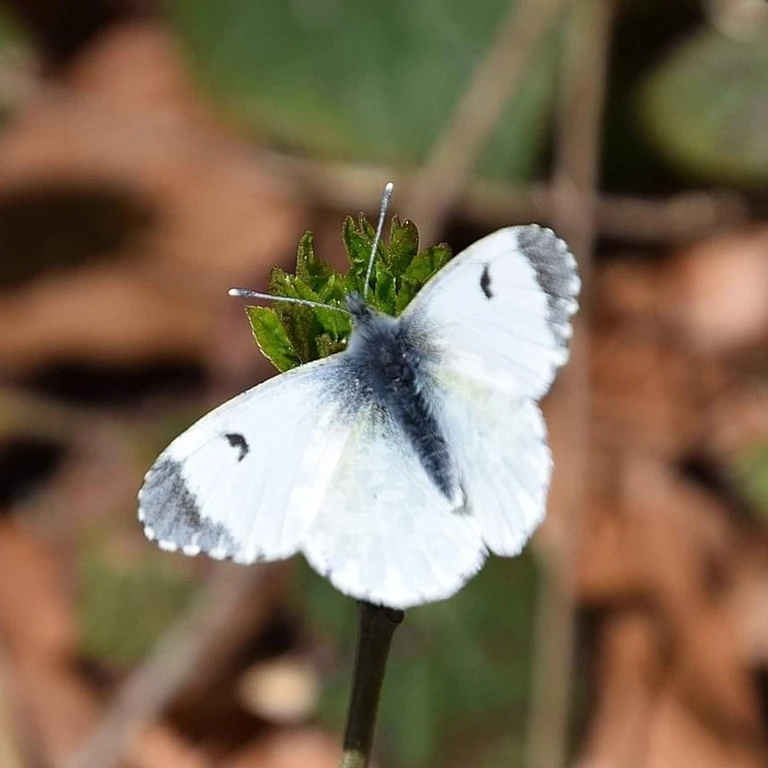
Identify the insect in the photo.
Anthocharis cardamines
